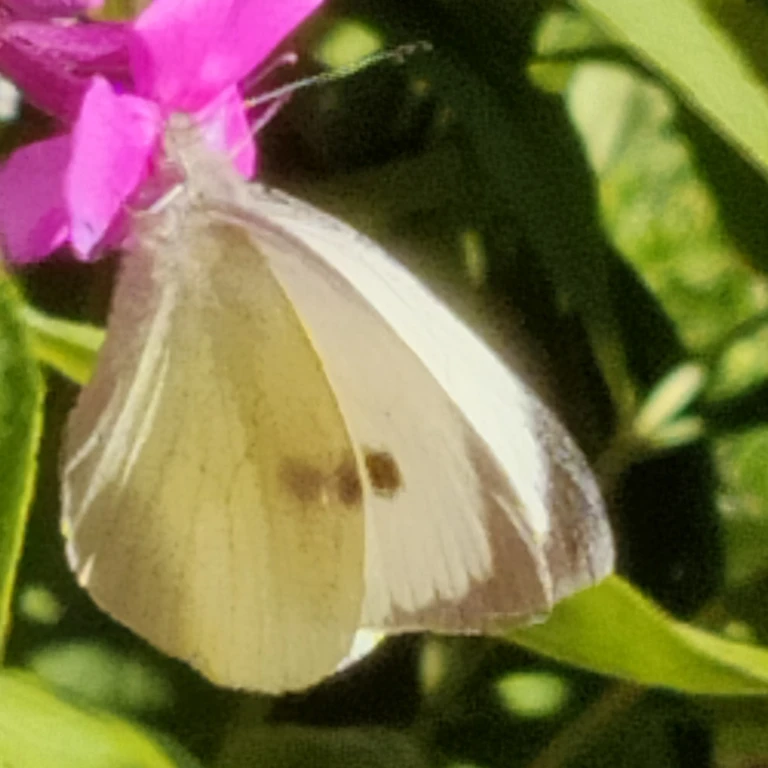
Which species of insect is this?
Pieris brassicae
